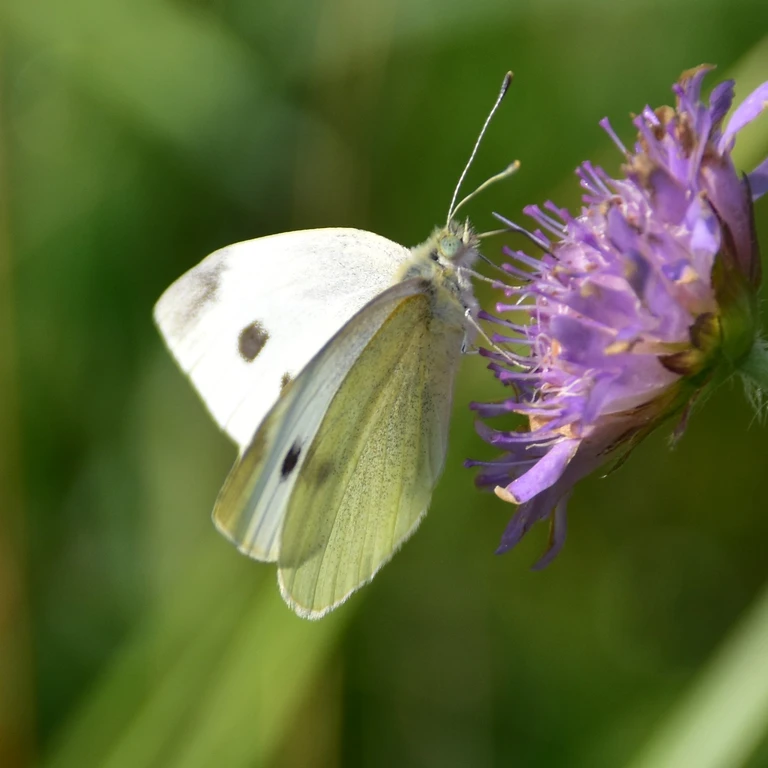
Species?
Pieris rapae
